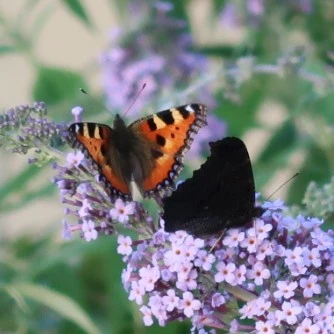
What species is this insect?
Aglais urticae
